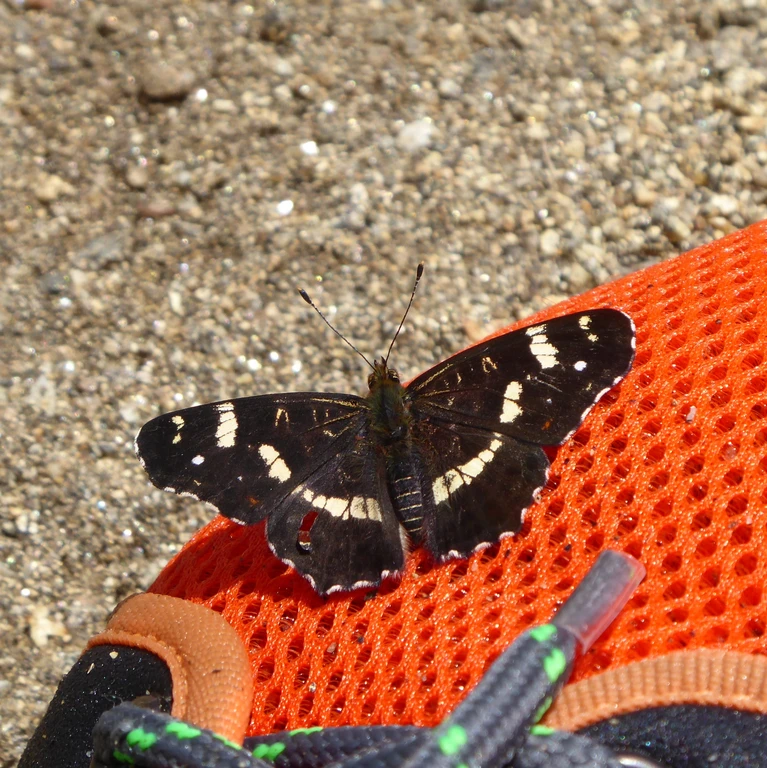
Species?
Araschnia levana
